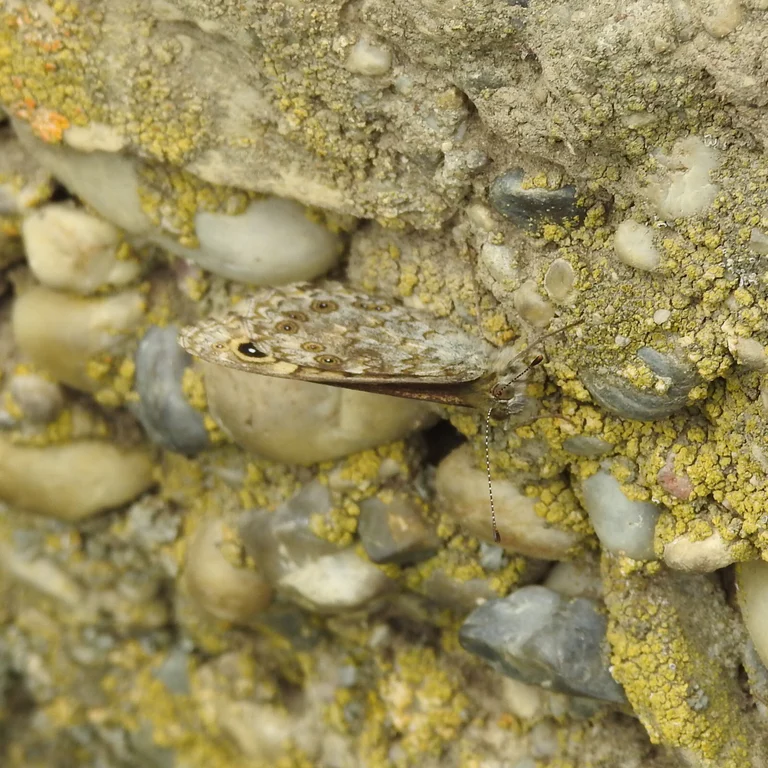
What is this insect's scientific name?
Lasiommata megera (also Pararge megera)
